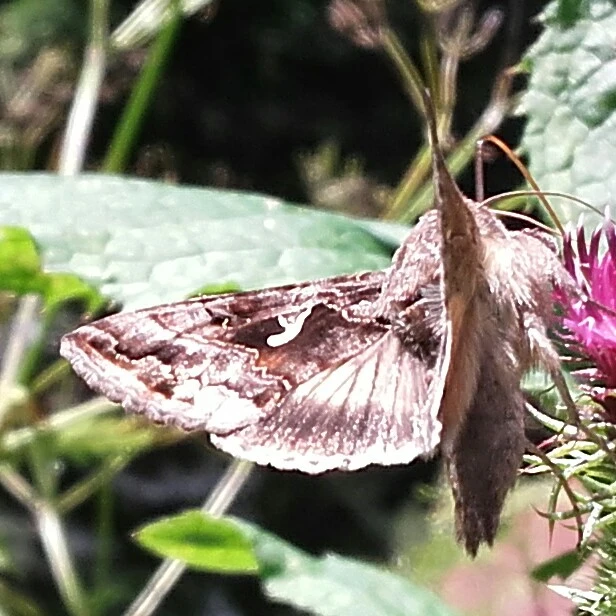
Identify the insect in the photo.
Autographa gamma
